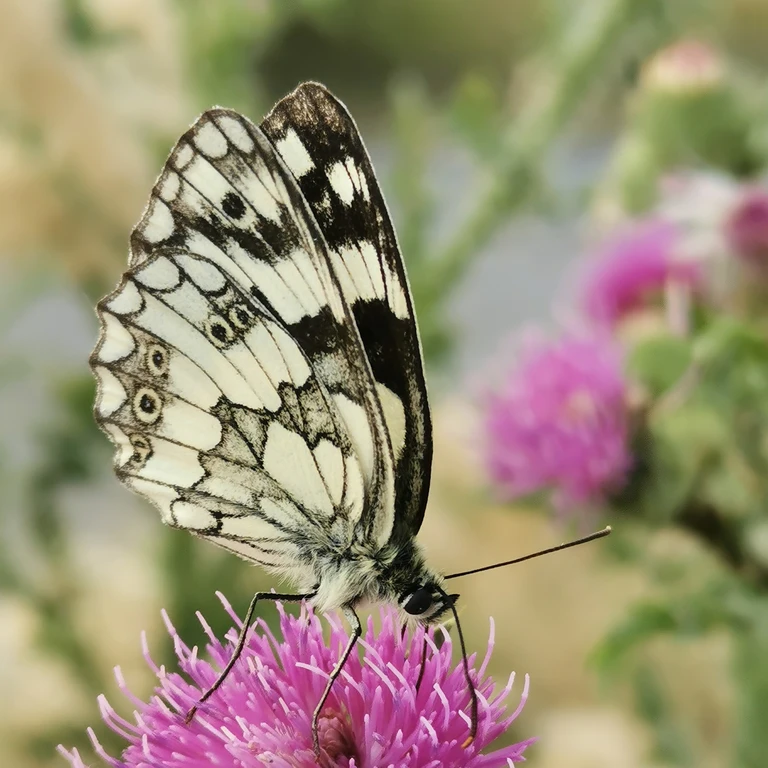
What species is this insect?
Melanargia galathea
